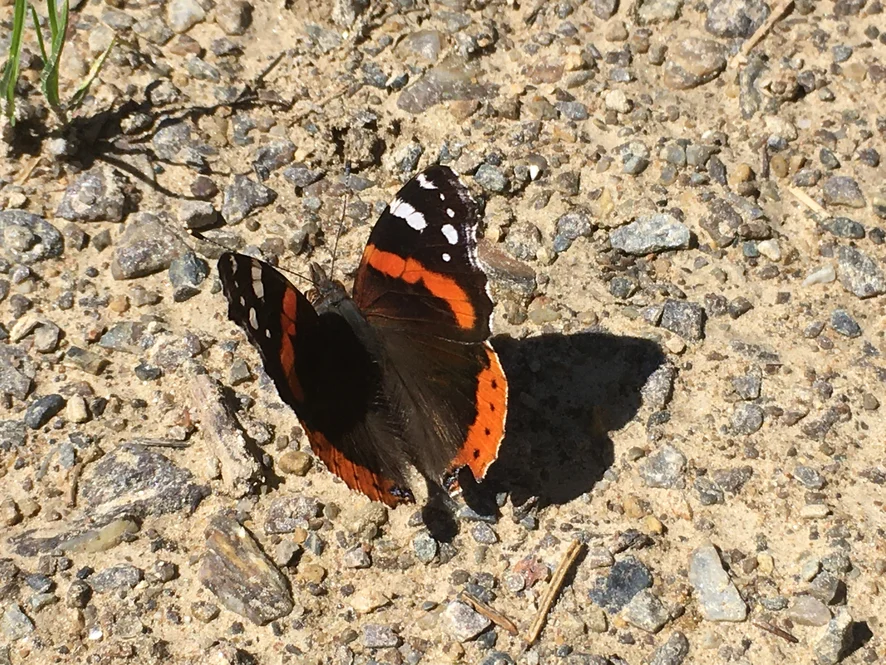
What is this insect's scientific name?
Vanessa atalanta
